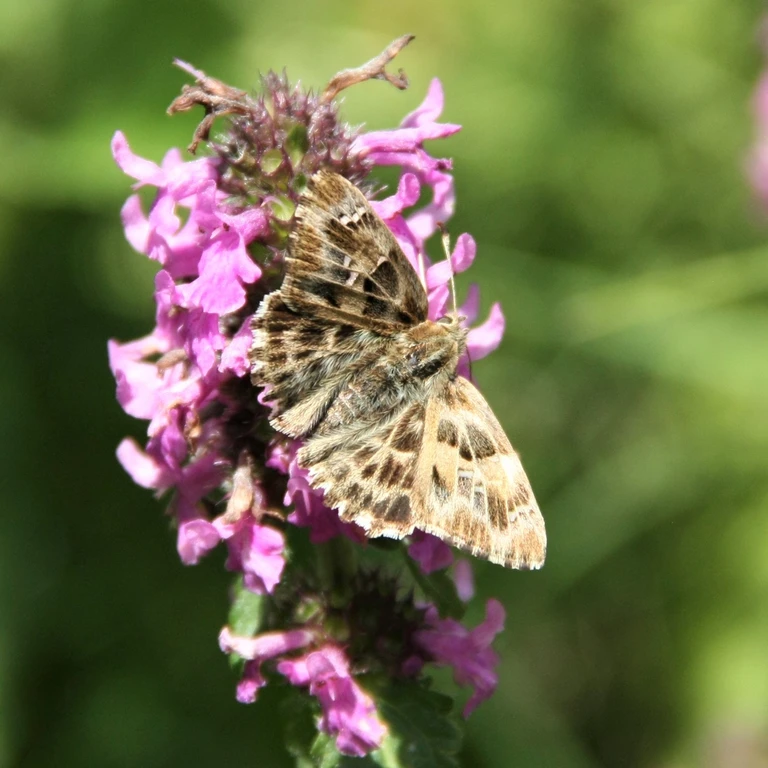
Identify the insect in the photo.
Carcharodus alceae
